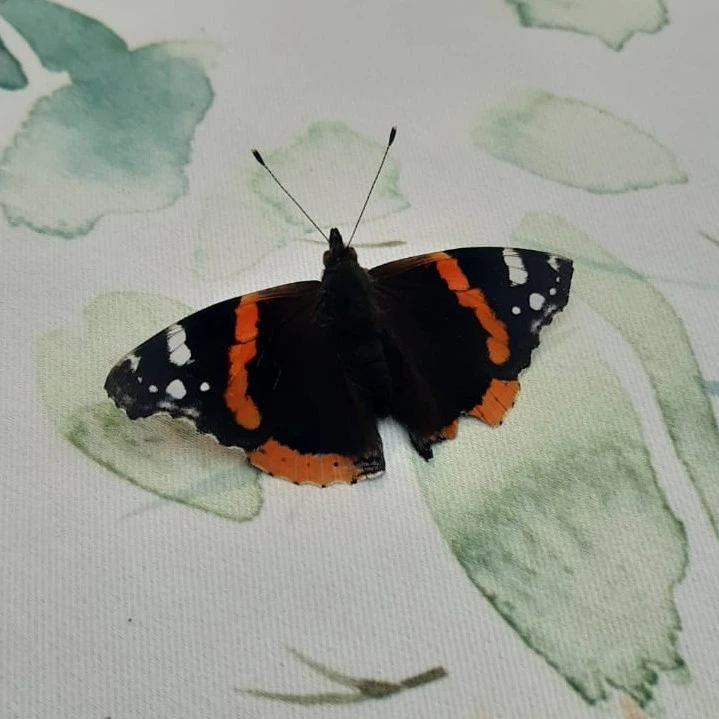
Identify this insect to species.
Vanessa atalanta
